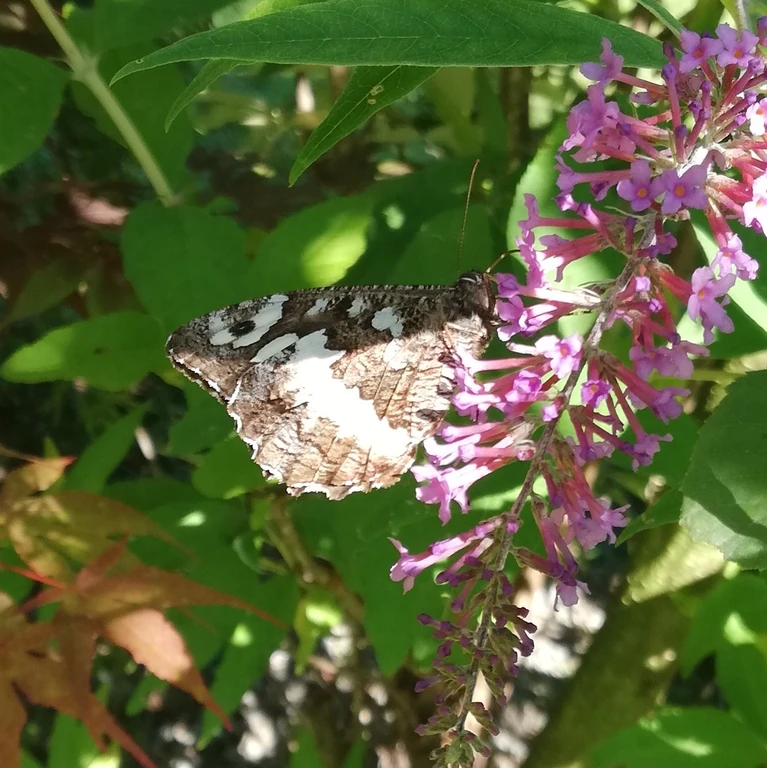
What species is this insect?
Brintesia circe
